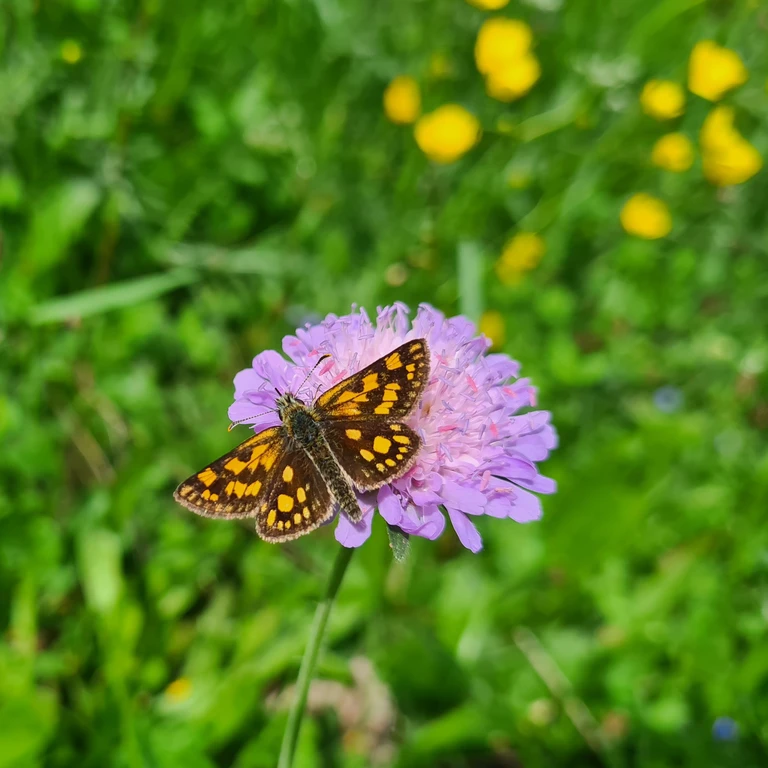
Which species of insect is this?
Carterocephalus palaemon
